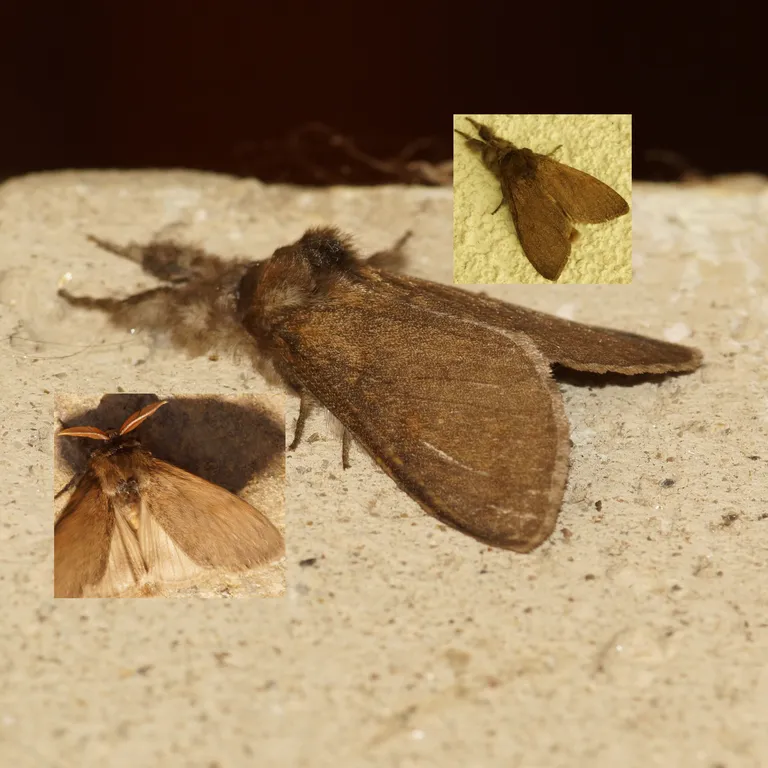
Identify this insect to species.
Calliteara pudibunda
